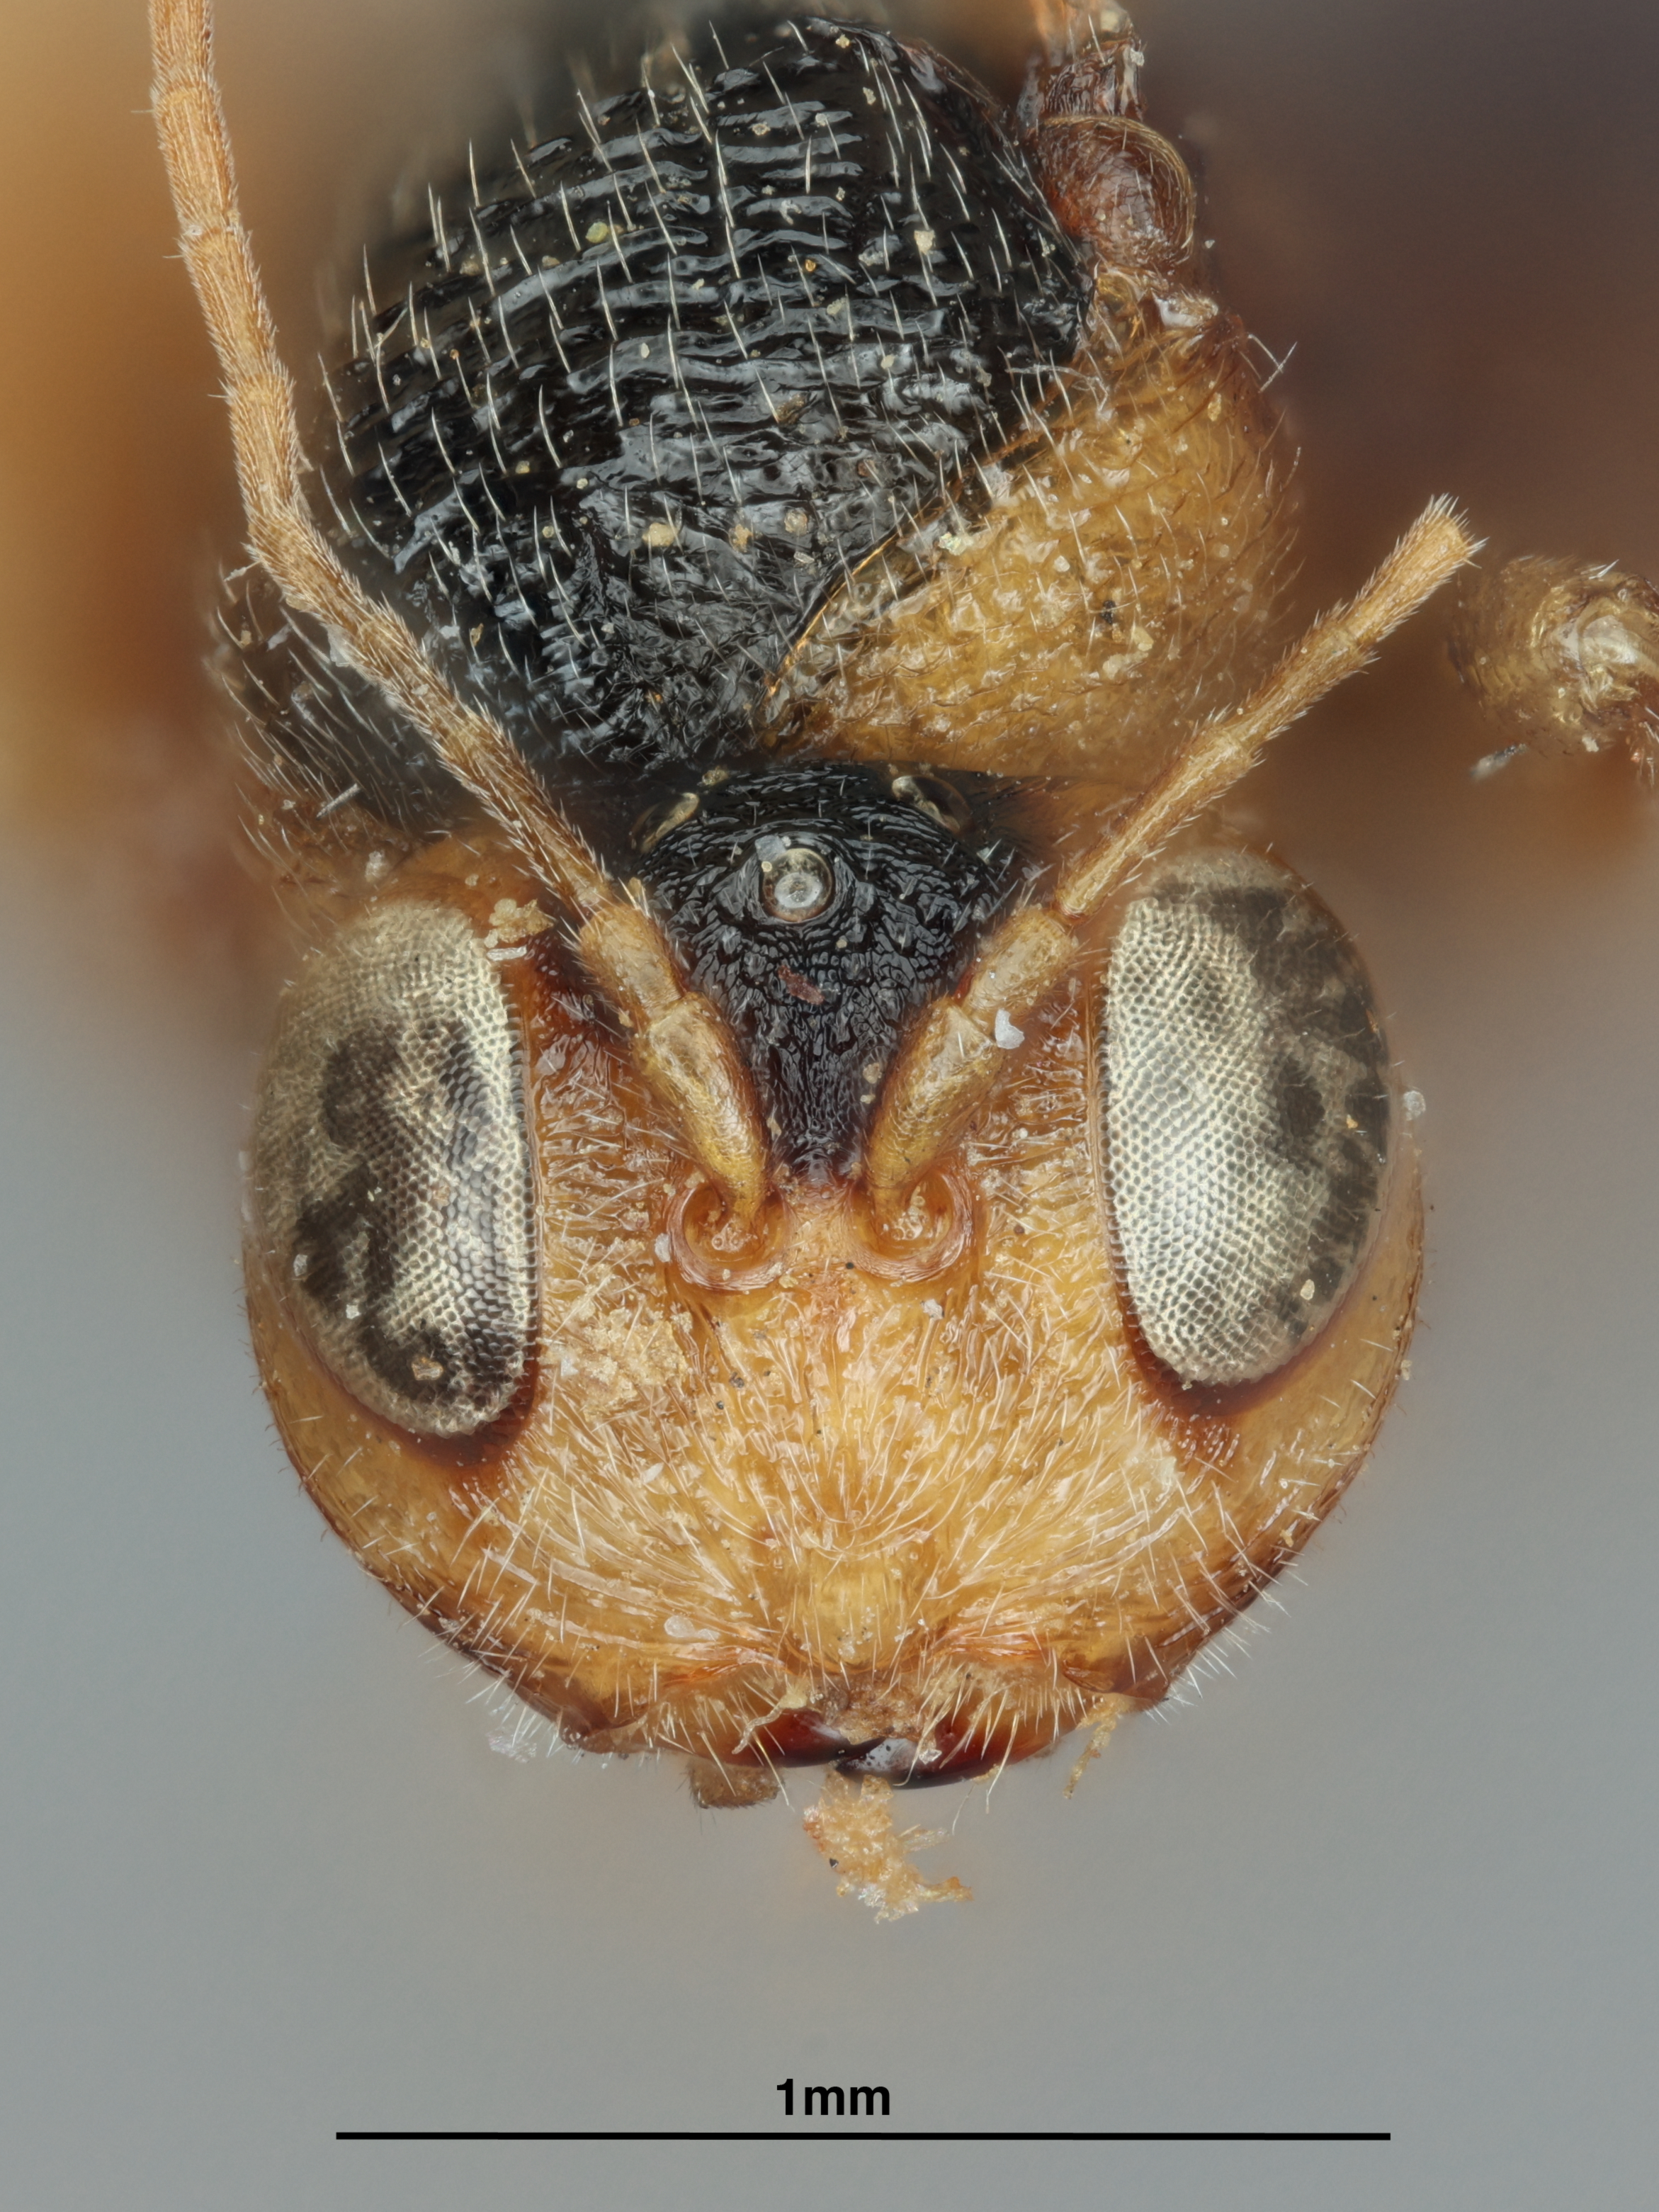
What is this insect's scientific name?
Saphonecrus brevis
